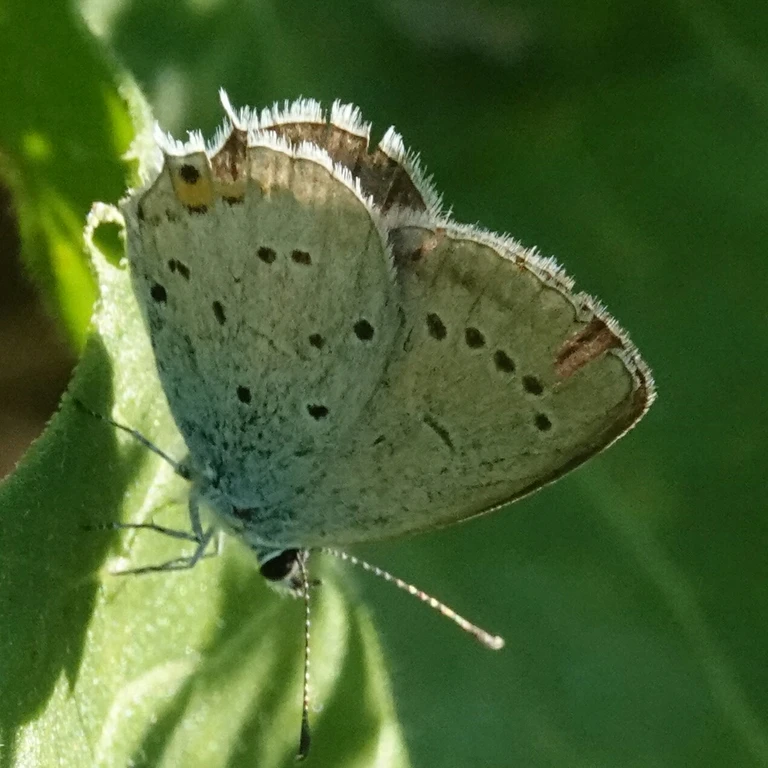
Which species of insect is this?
Cupido argiades (also Elkalyce argiades)
